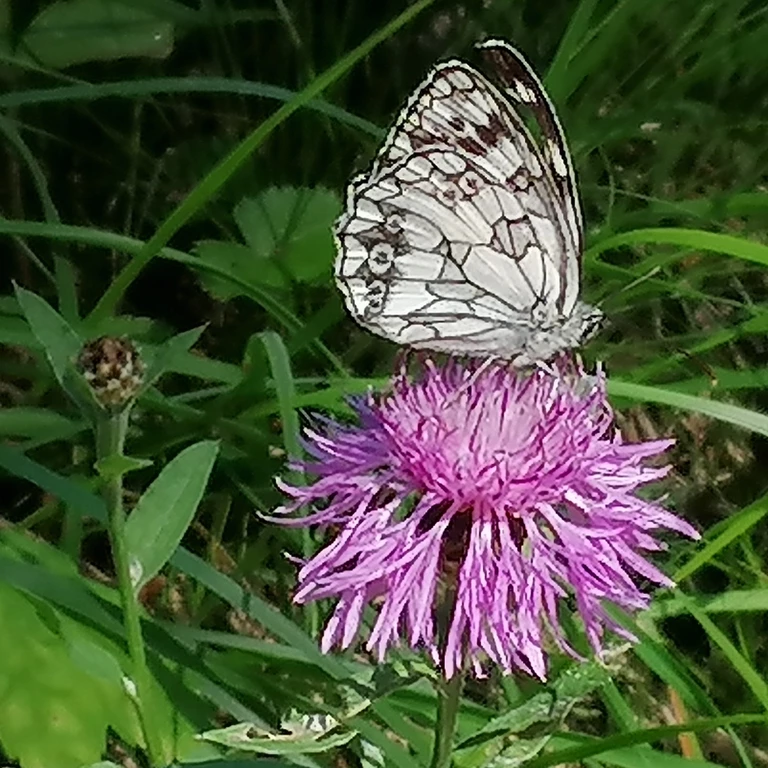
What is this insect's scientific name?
Melanargia galathea
